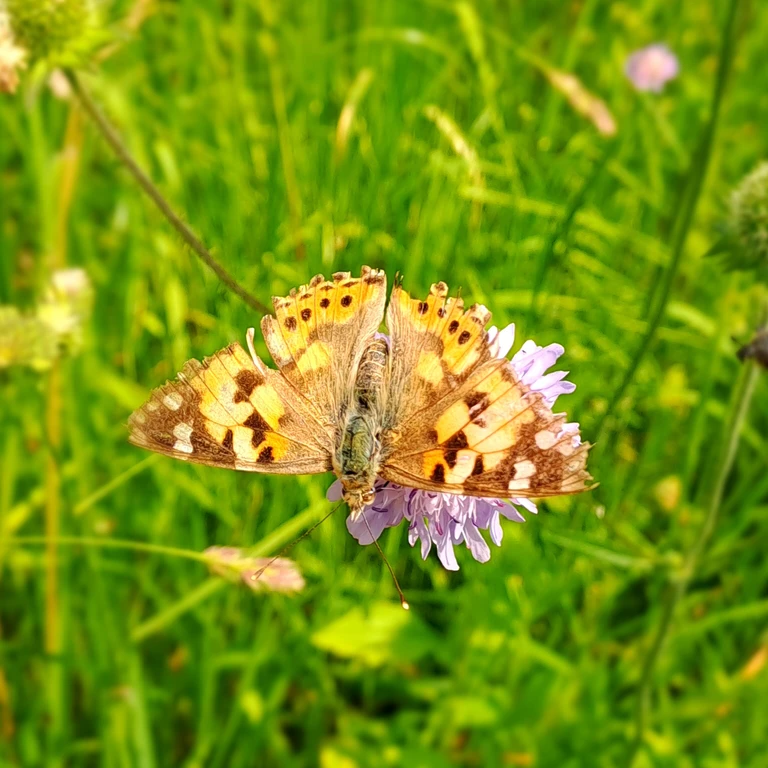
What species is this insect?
Vanessa cardui
